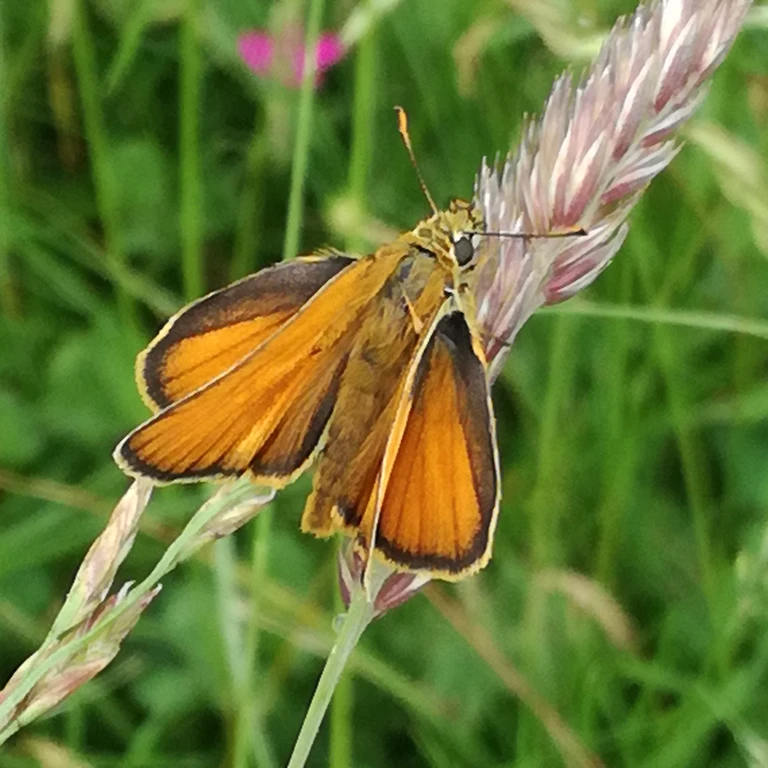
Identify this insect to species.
Thymelicus sylvestris
